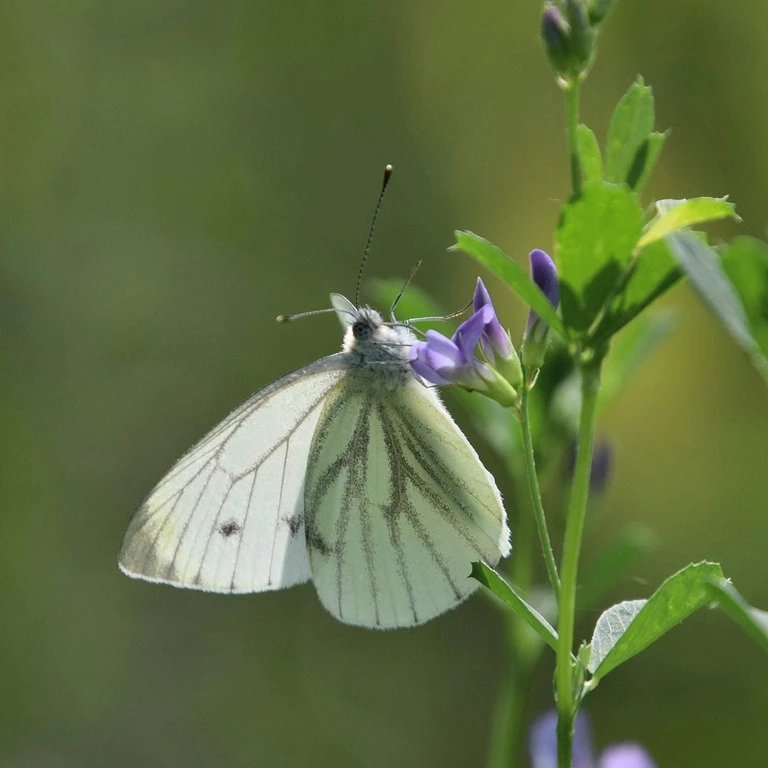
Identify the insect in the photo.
Pieris napi
